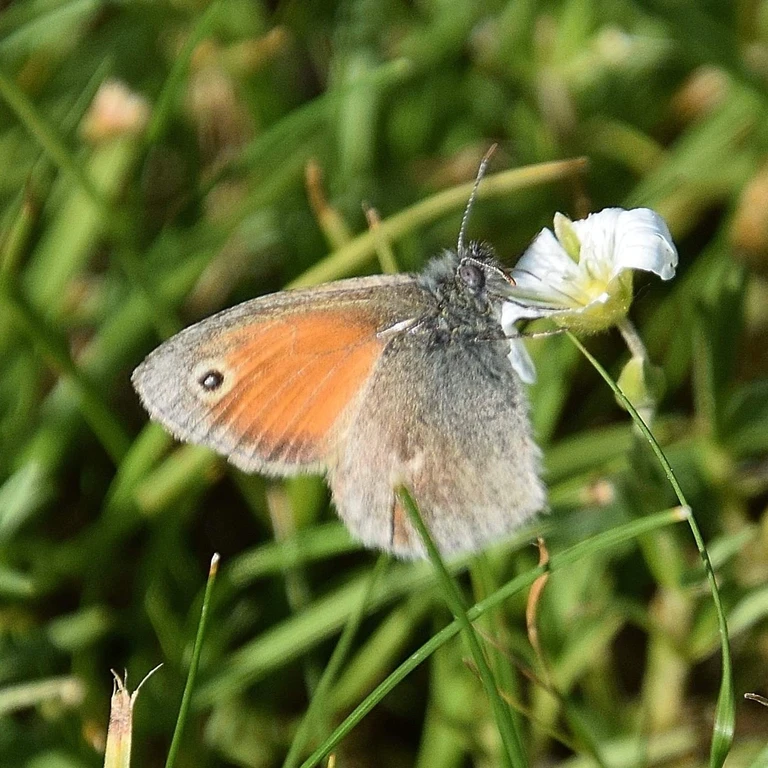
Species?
Coenonympha pamphilus
